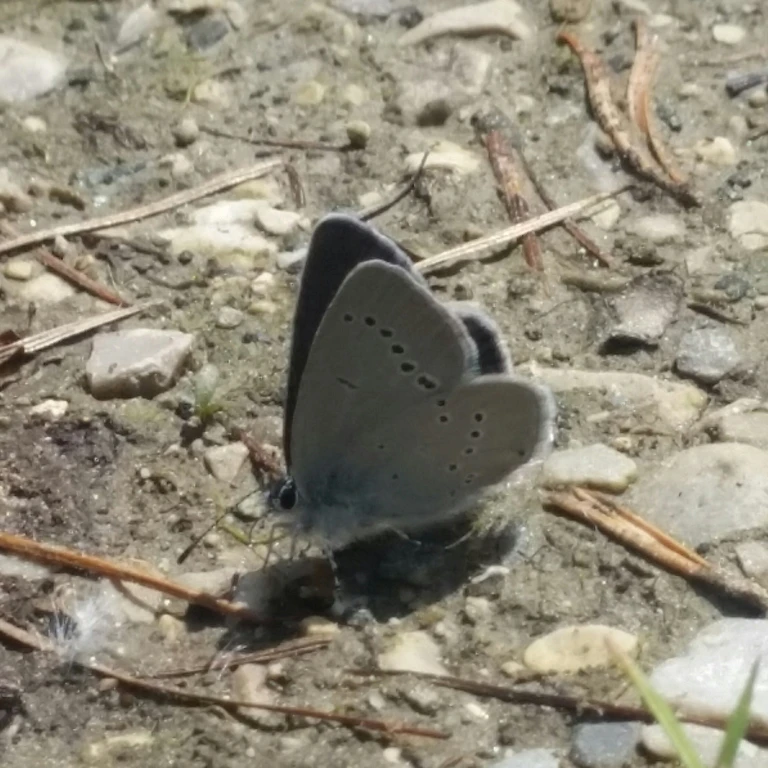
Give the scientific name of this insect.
Cupido minimus
